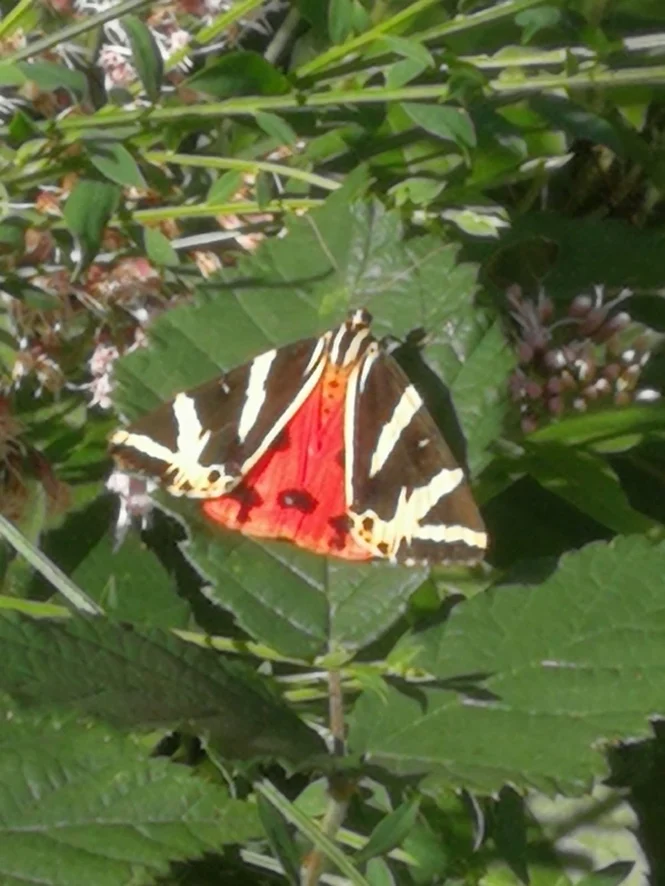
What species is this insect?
Euplagia quadripunctaria
